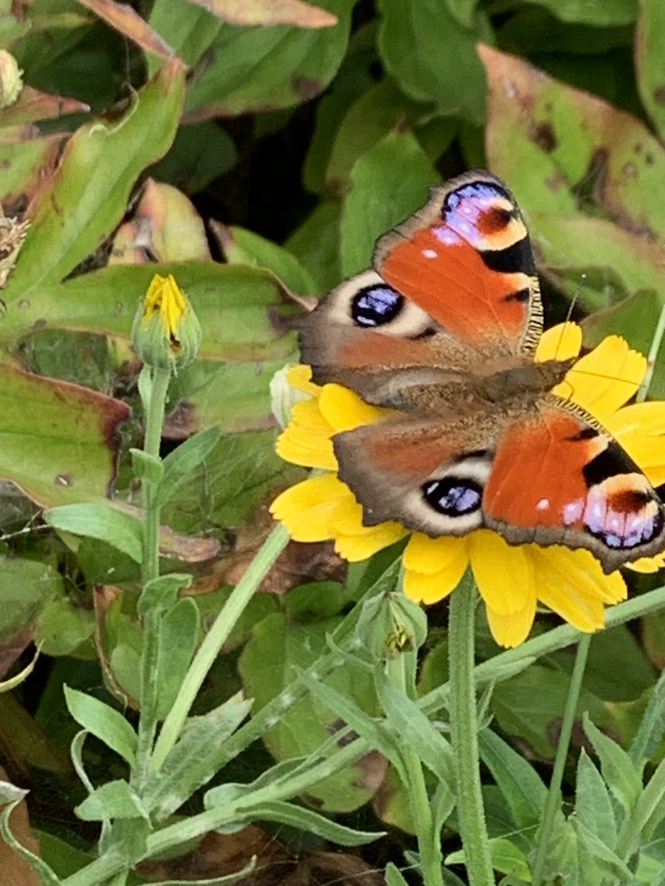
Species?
Aglais io
